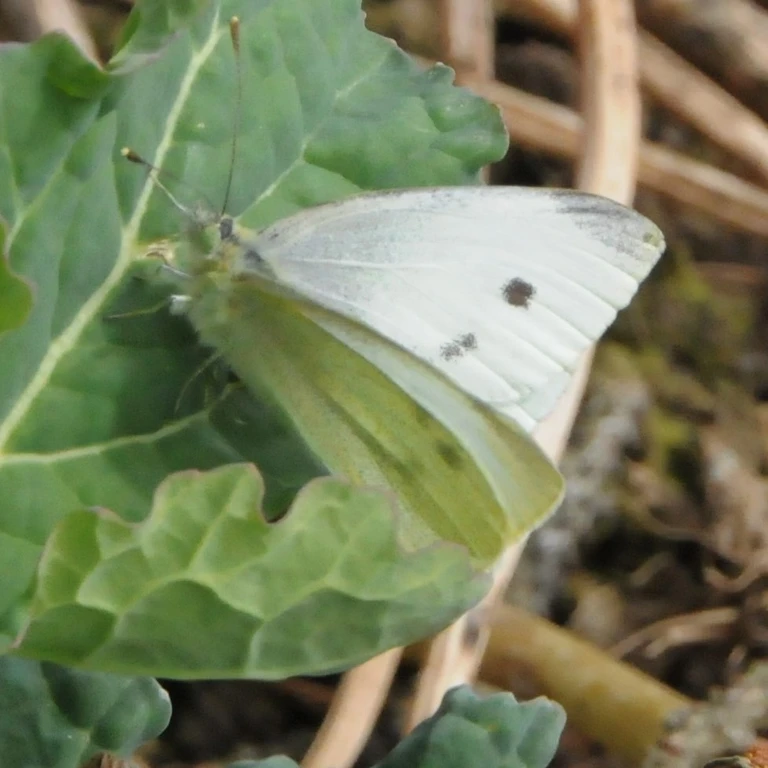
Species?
Pieris rapae
